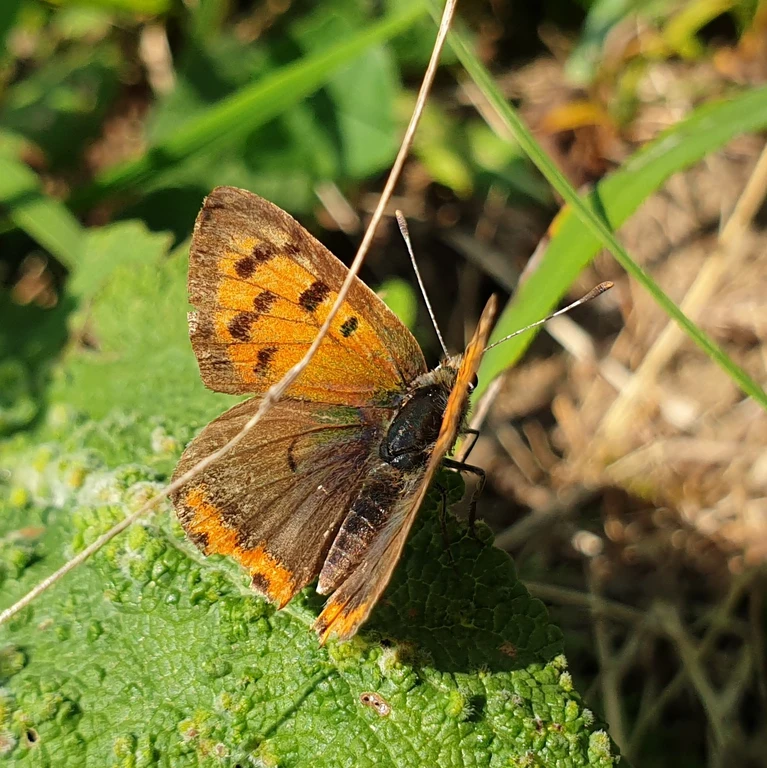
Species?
Lycaena phlaeas
